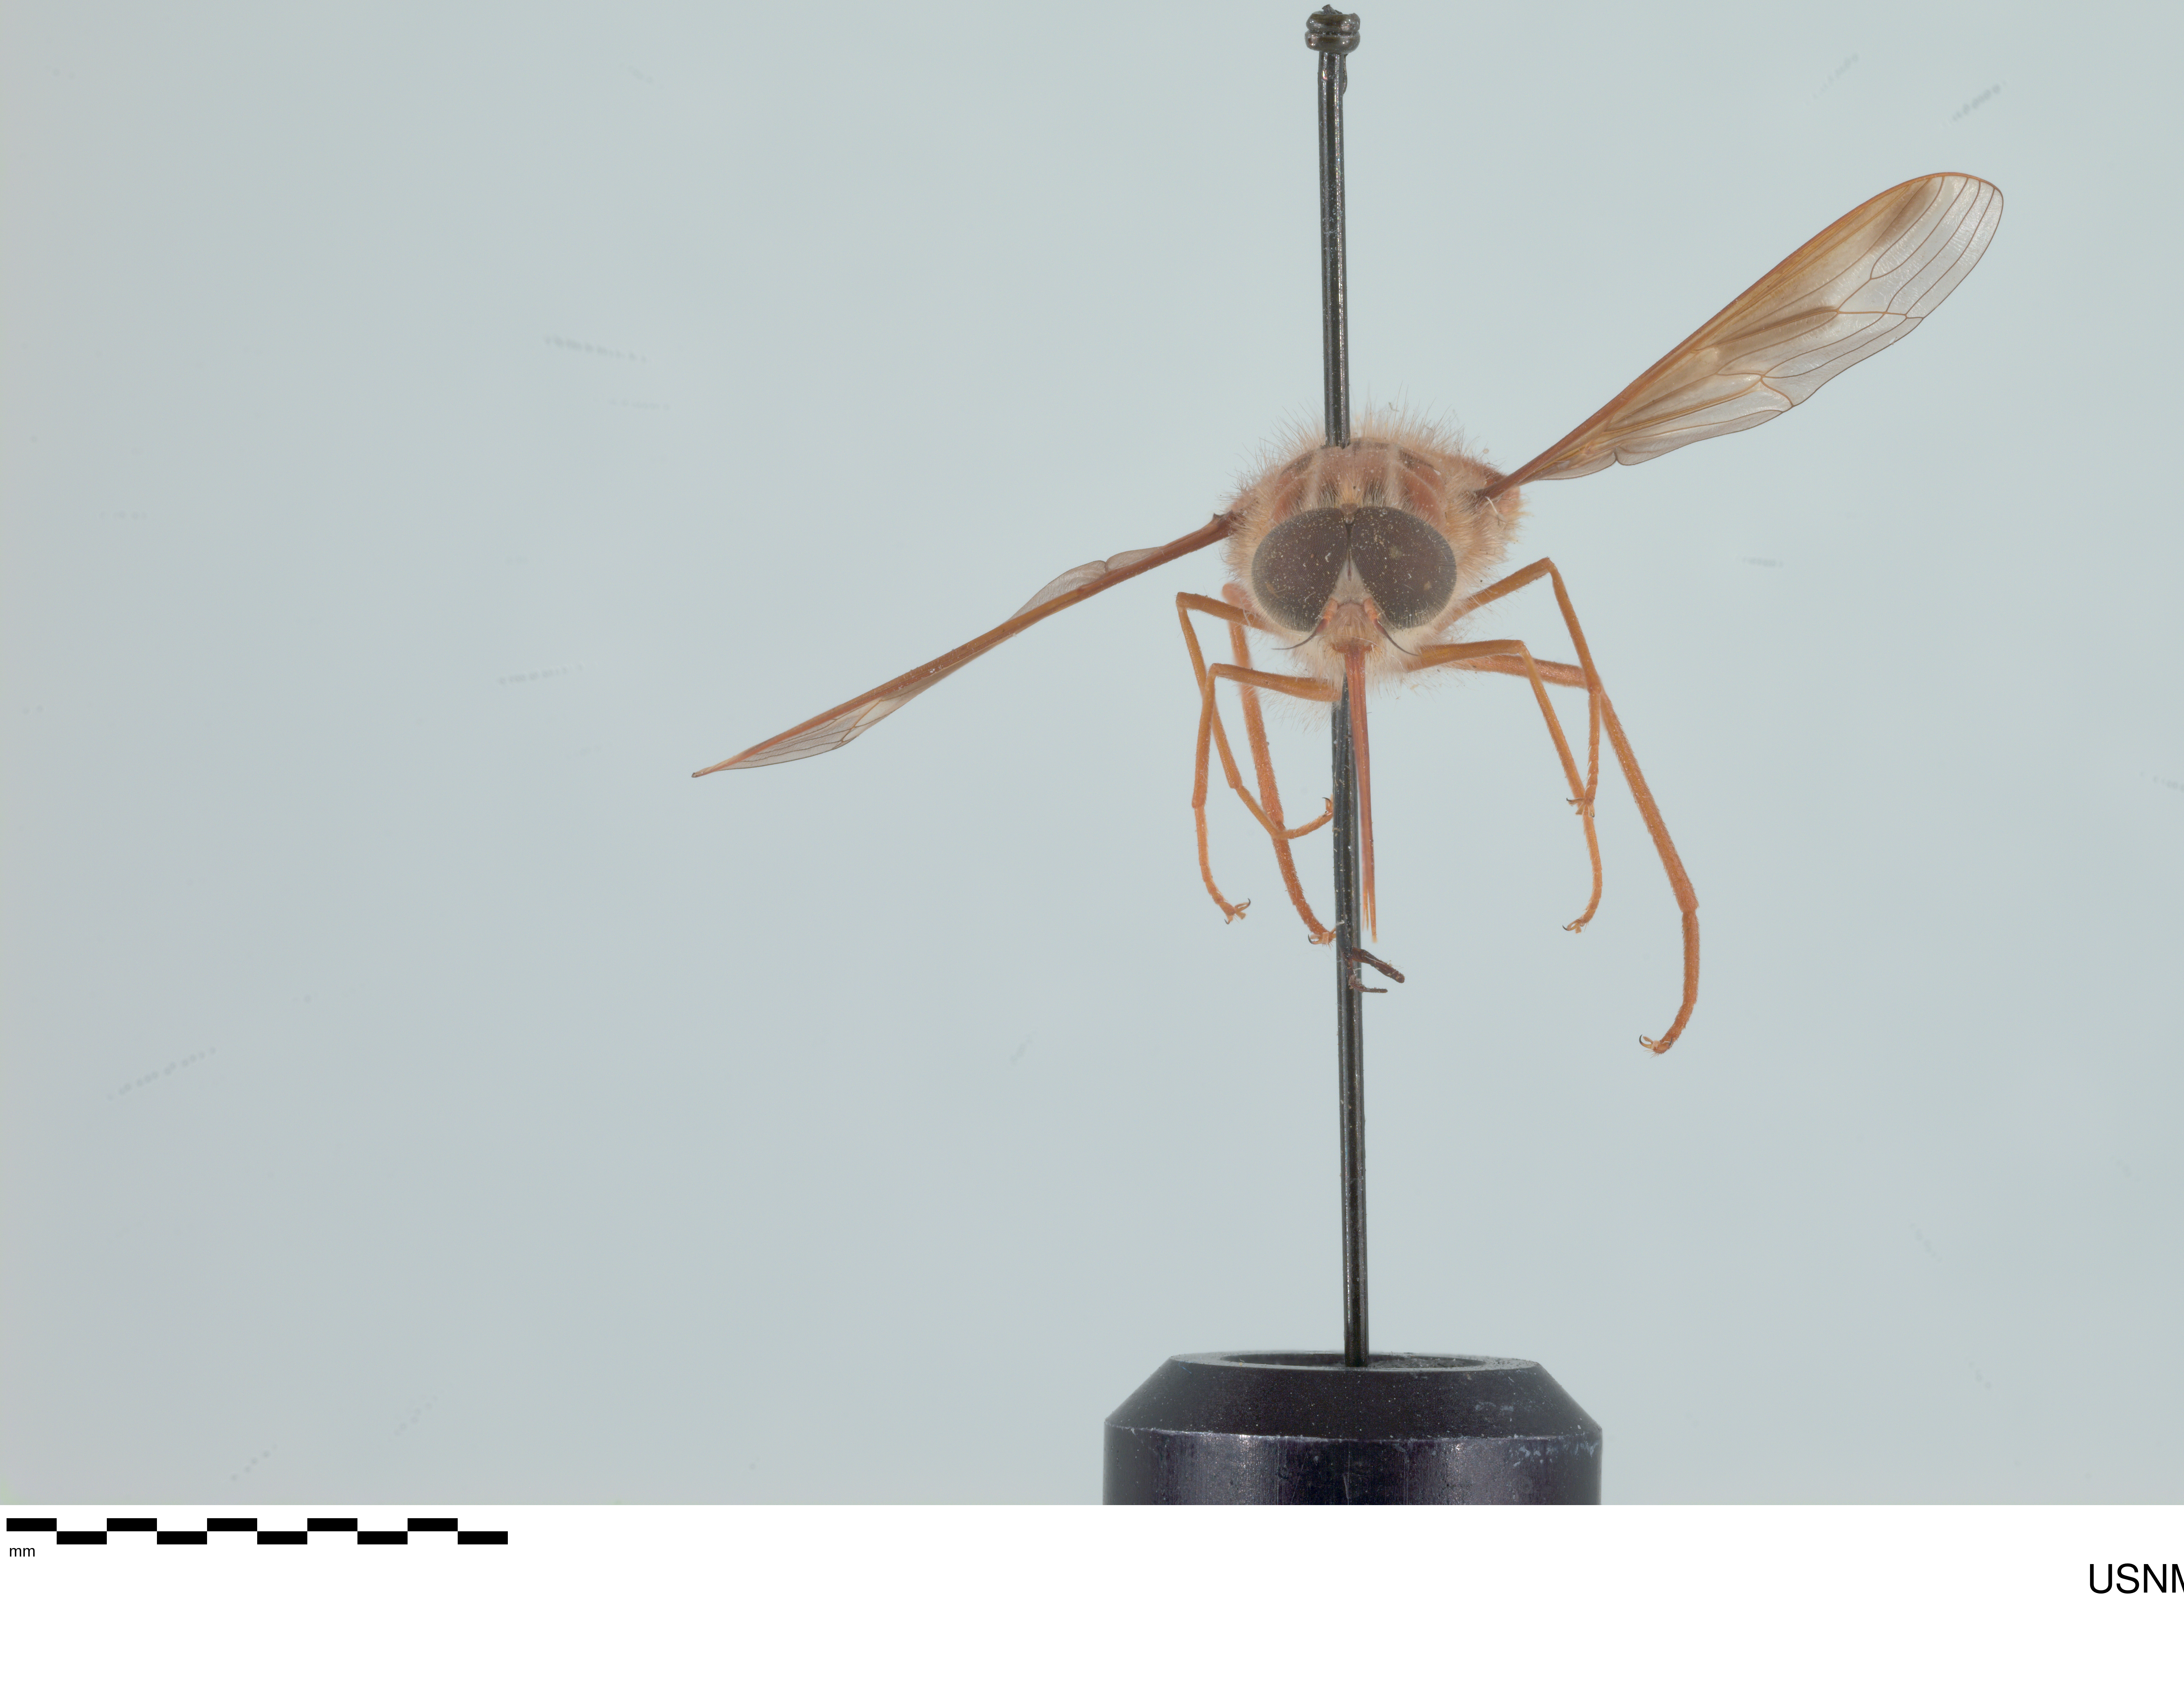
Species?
Hirmoneura nubipennis (also Trichophthalma nubipennis)
